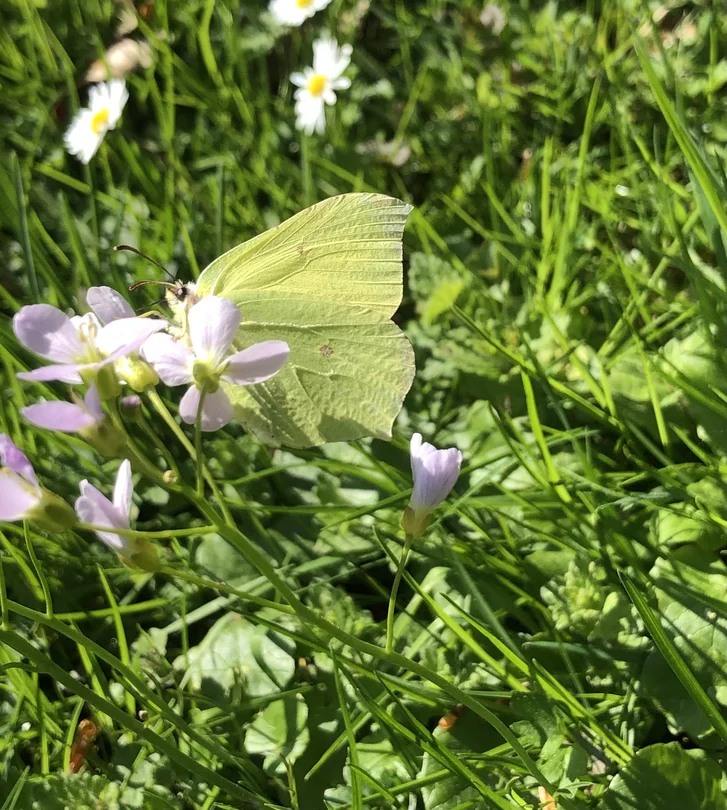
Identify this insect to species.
Gonepteryx rhamni
